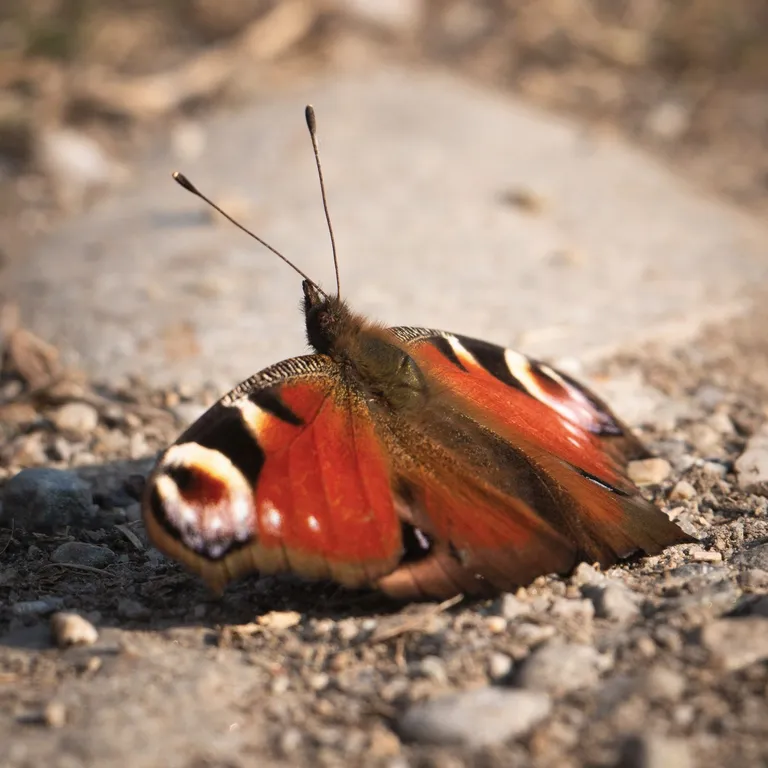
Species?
Aglais io
